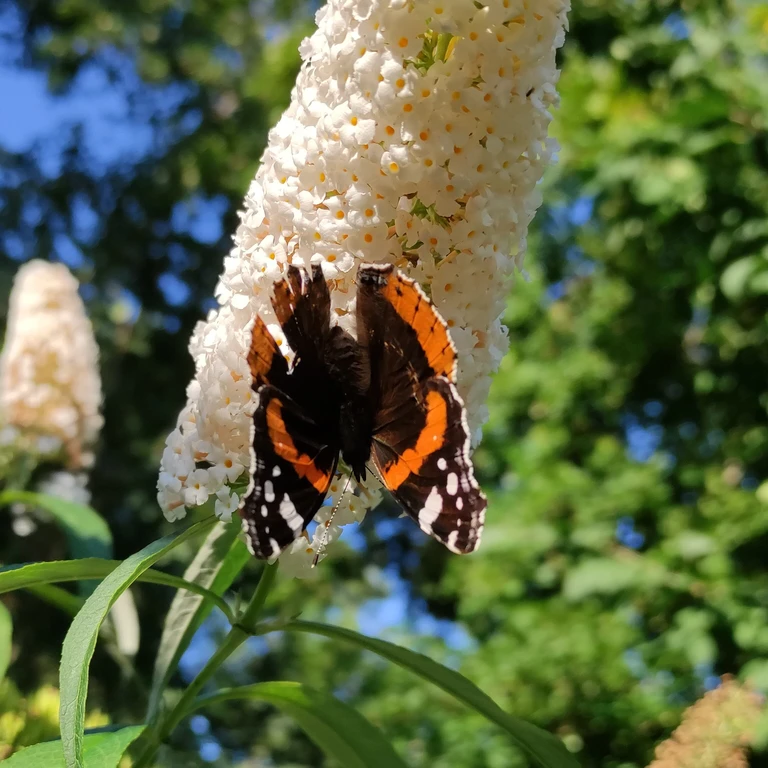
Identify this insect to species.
Vanessa atalanta
